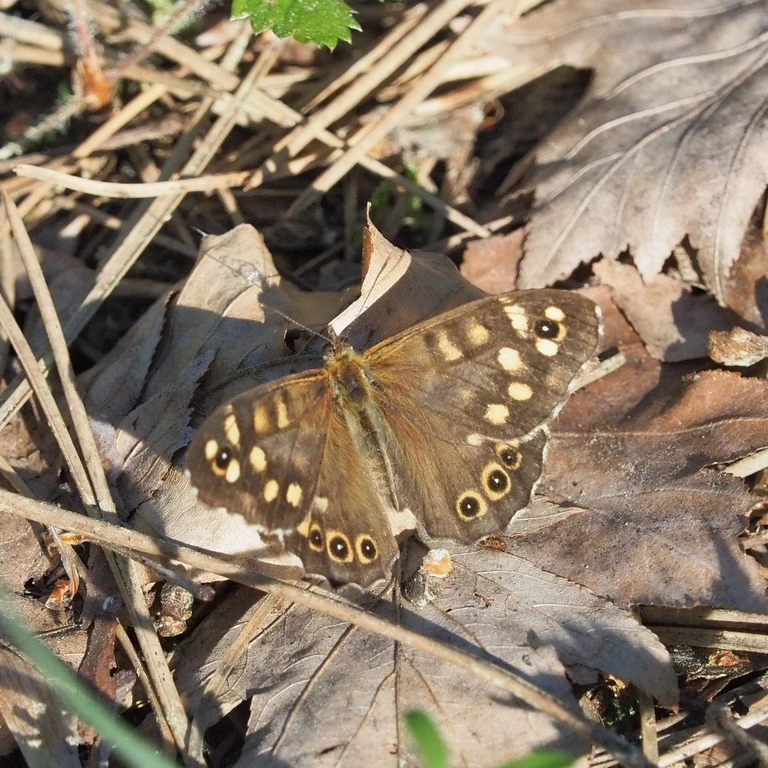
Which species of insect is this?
Pararge aegeria
